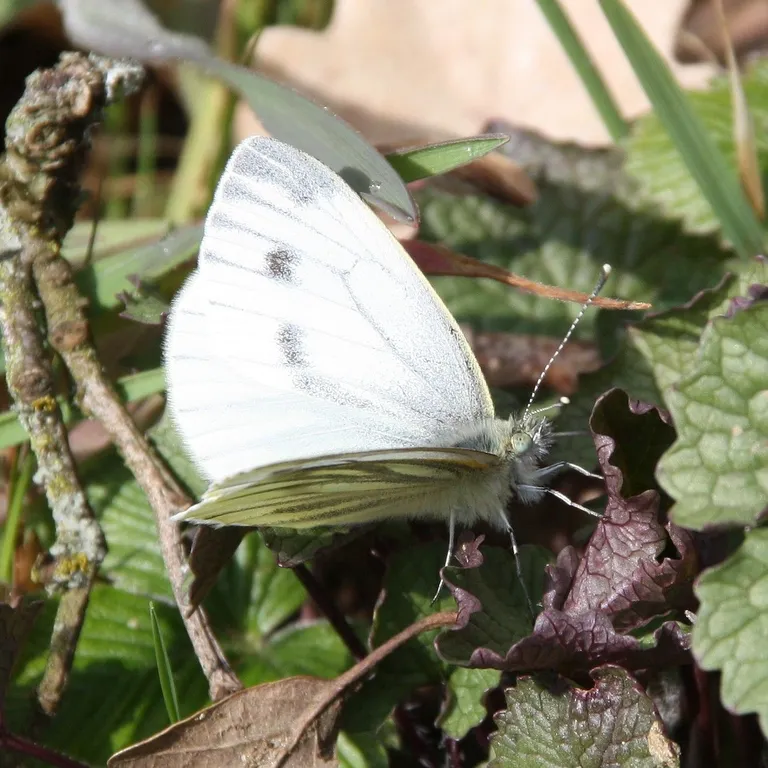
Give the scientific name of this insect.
Pieris napi
